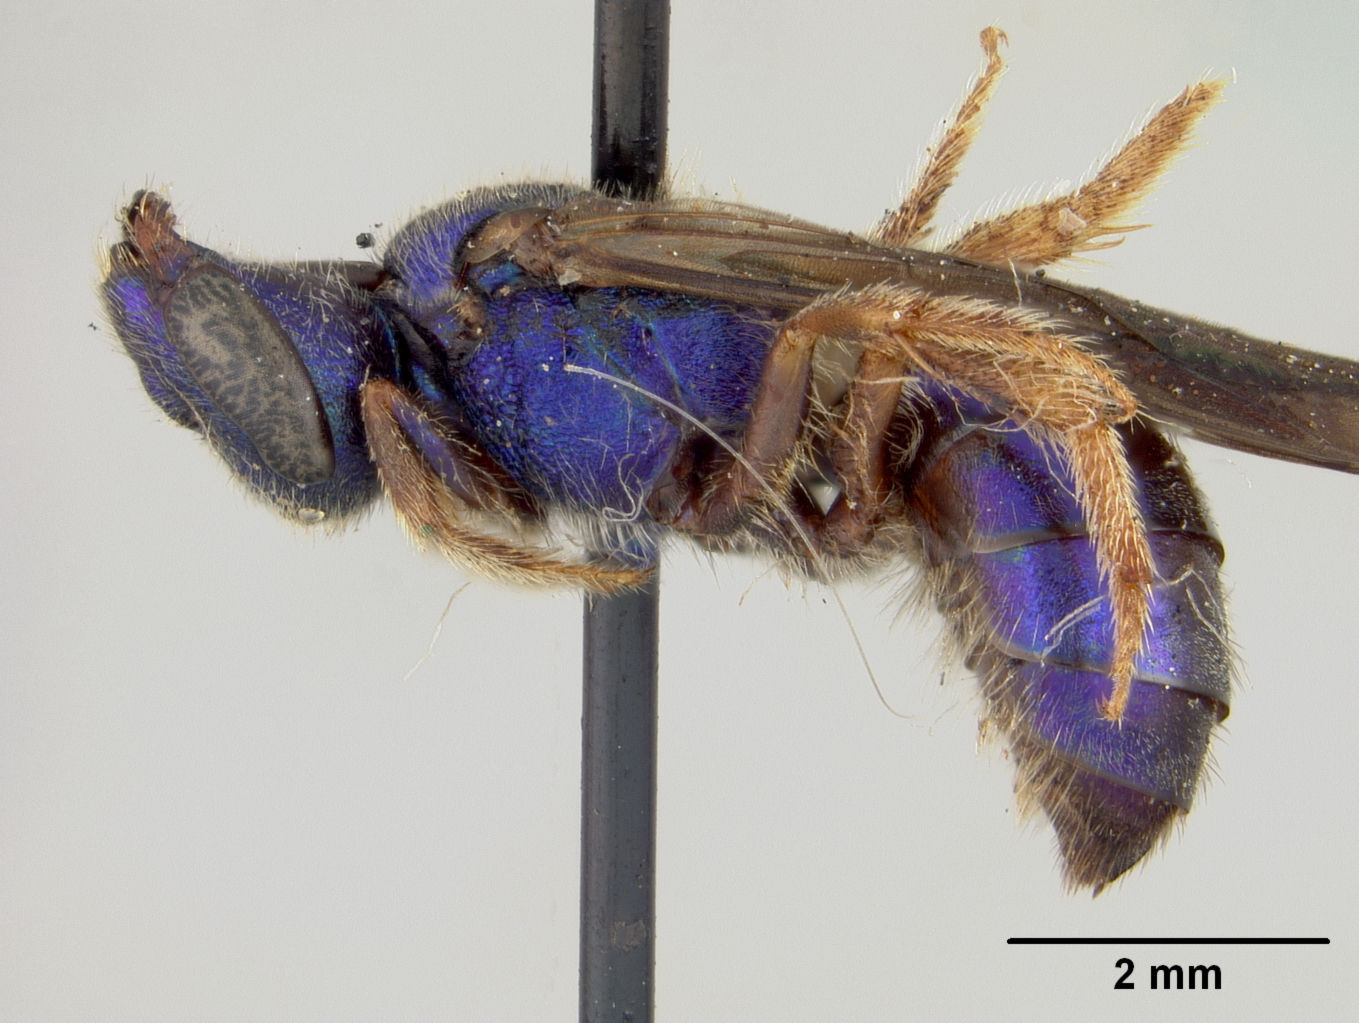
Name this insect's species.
Augochlora mosieri
